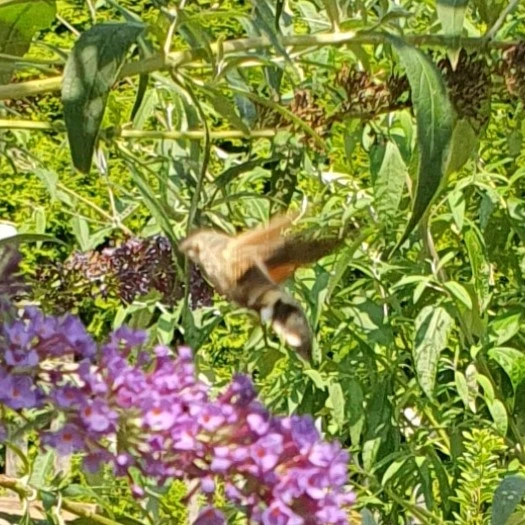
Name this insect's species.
Macroglossum stellatarum
